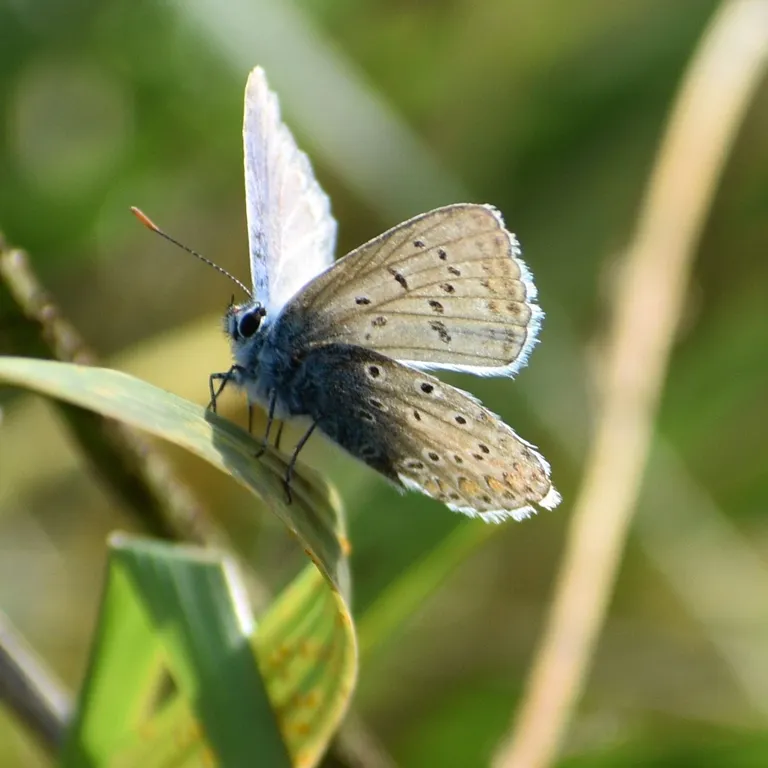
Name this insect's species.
Polyommatus icarus
